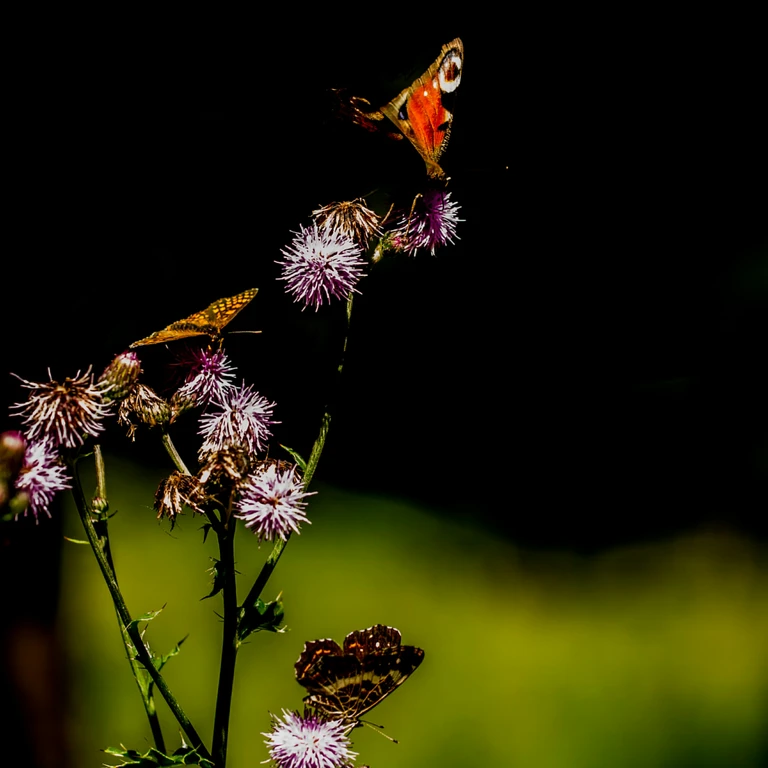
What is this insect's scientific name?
Aglais io
